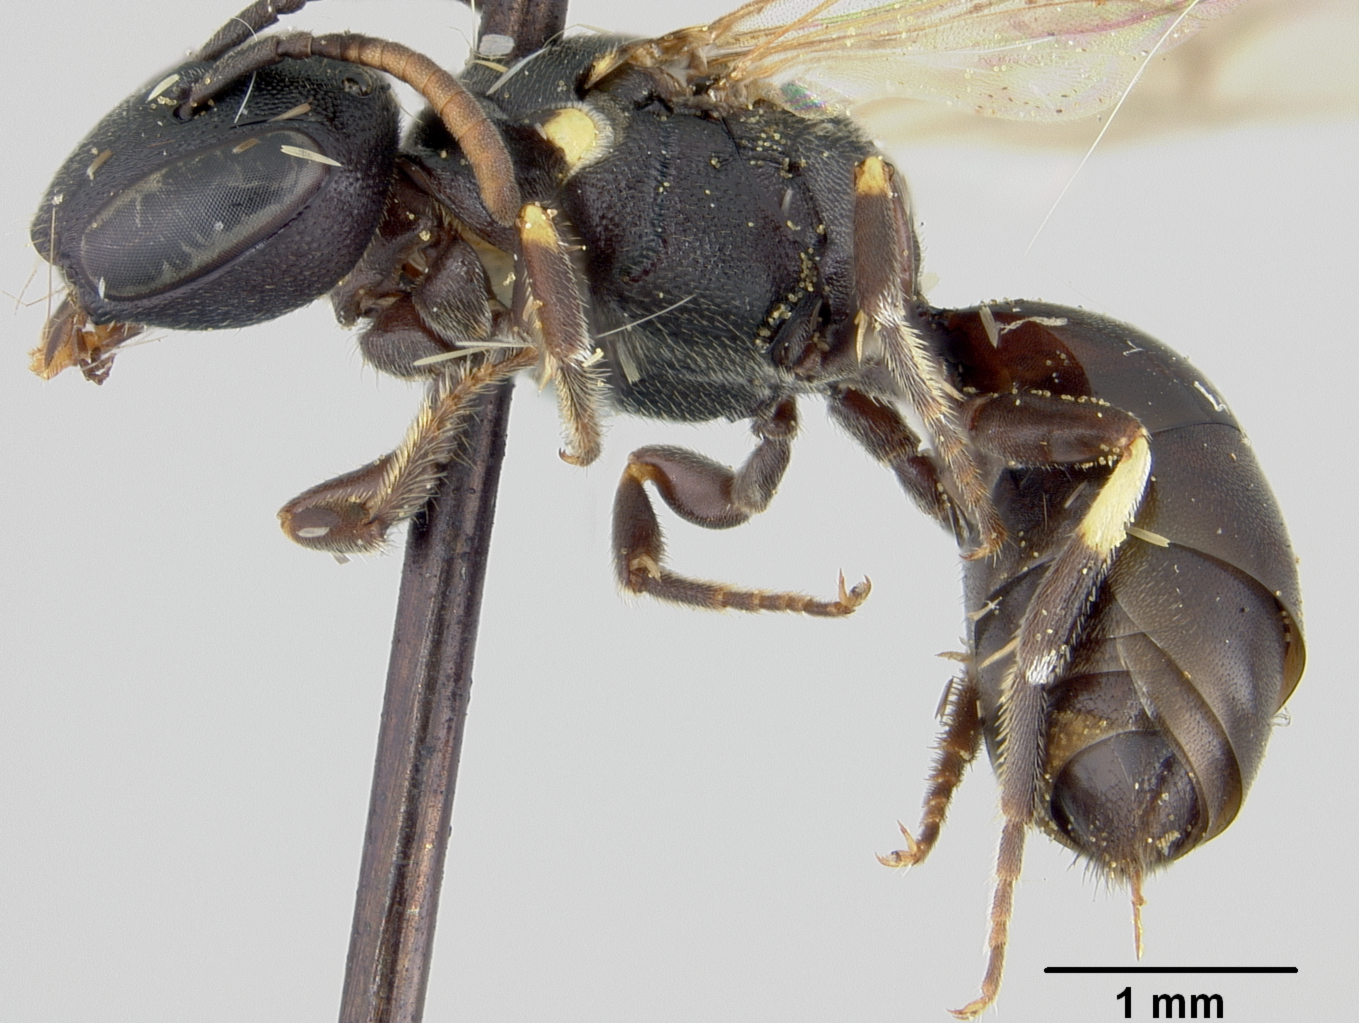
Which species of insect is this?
Hylaeus sinicola
